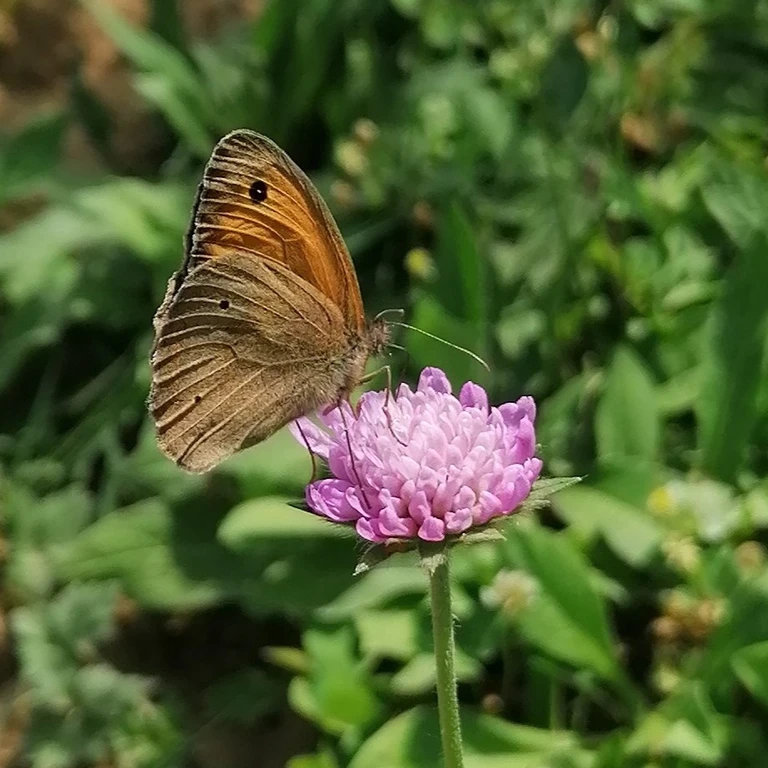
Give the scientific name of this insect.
Maniola jurtina
